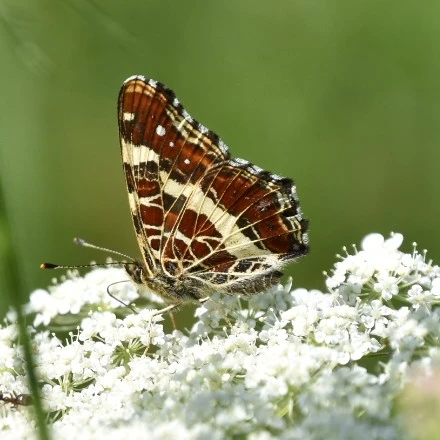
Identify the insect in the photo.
Araschnia levana
